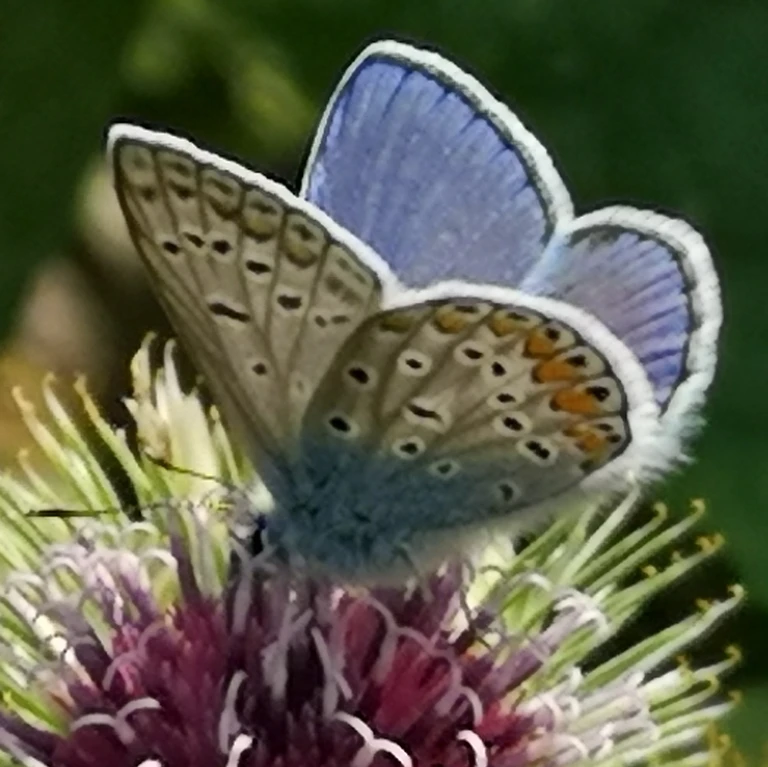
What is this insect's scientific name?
Polyommatus icarus
